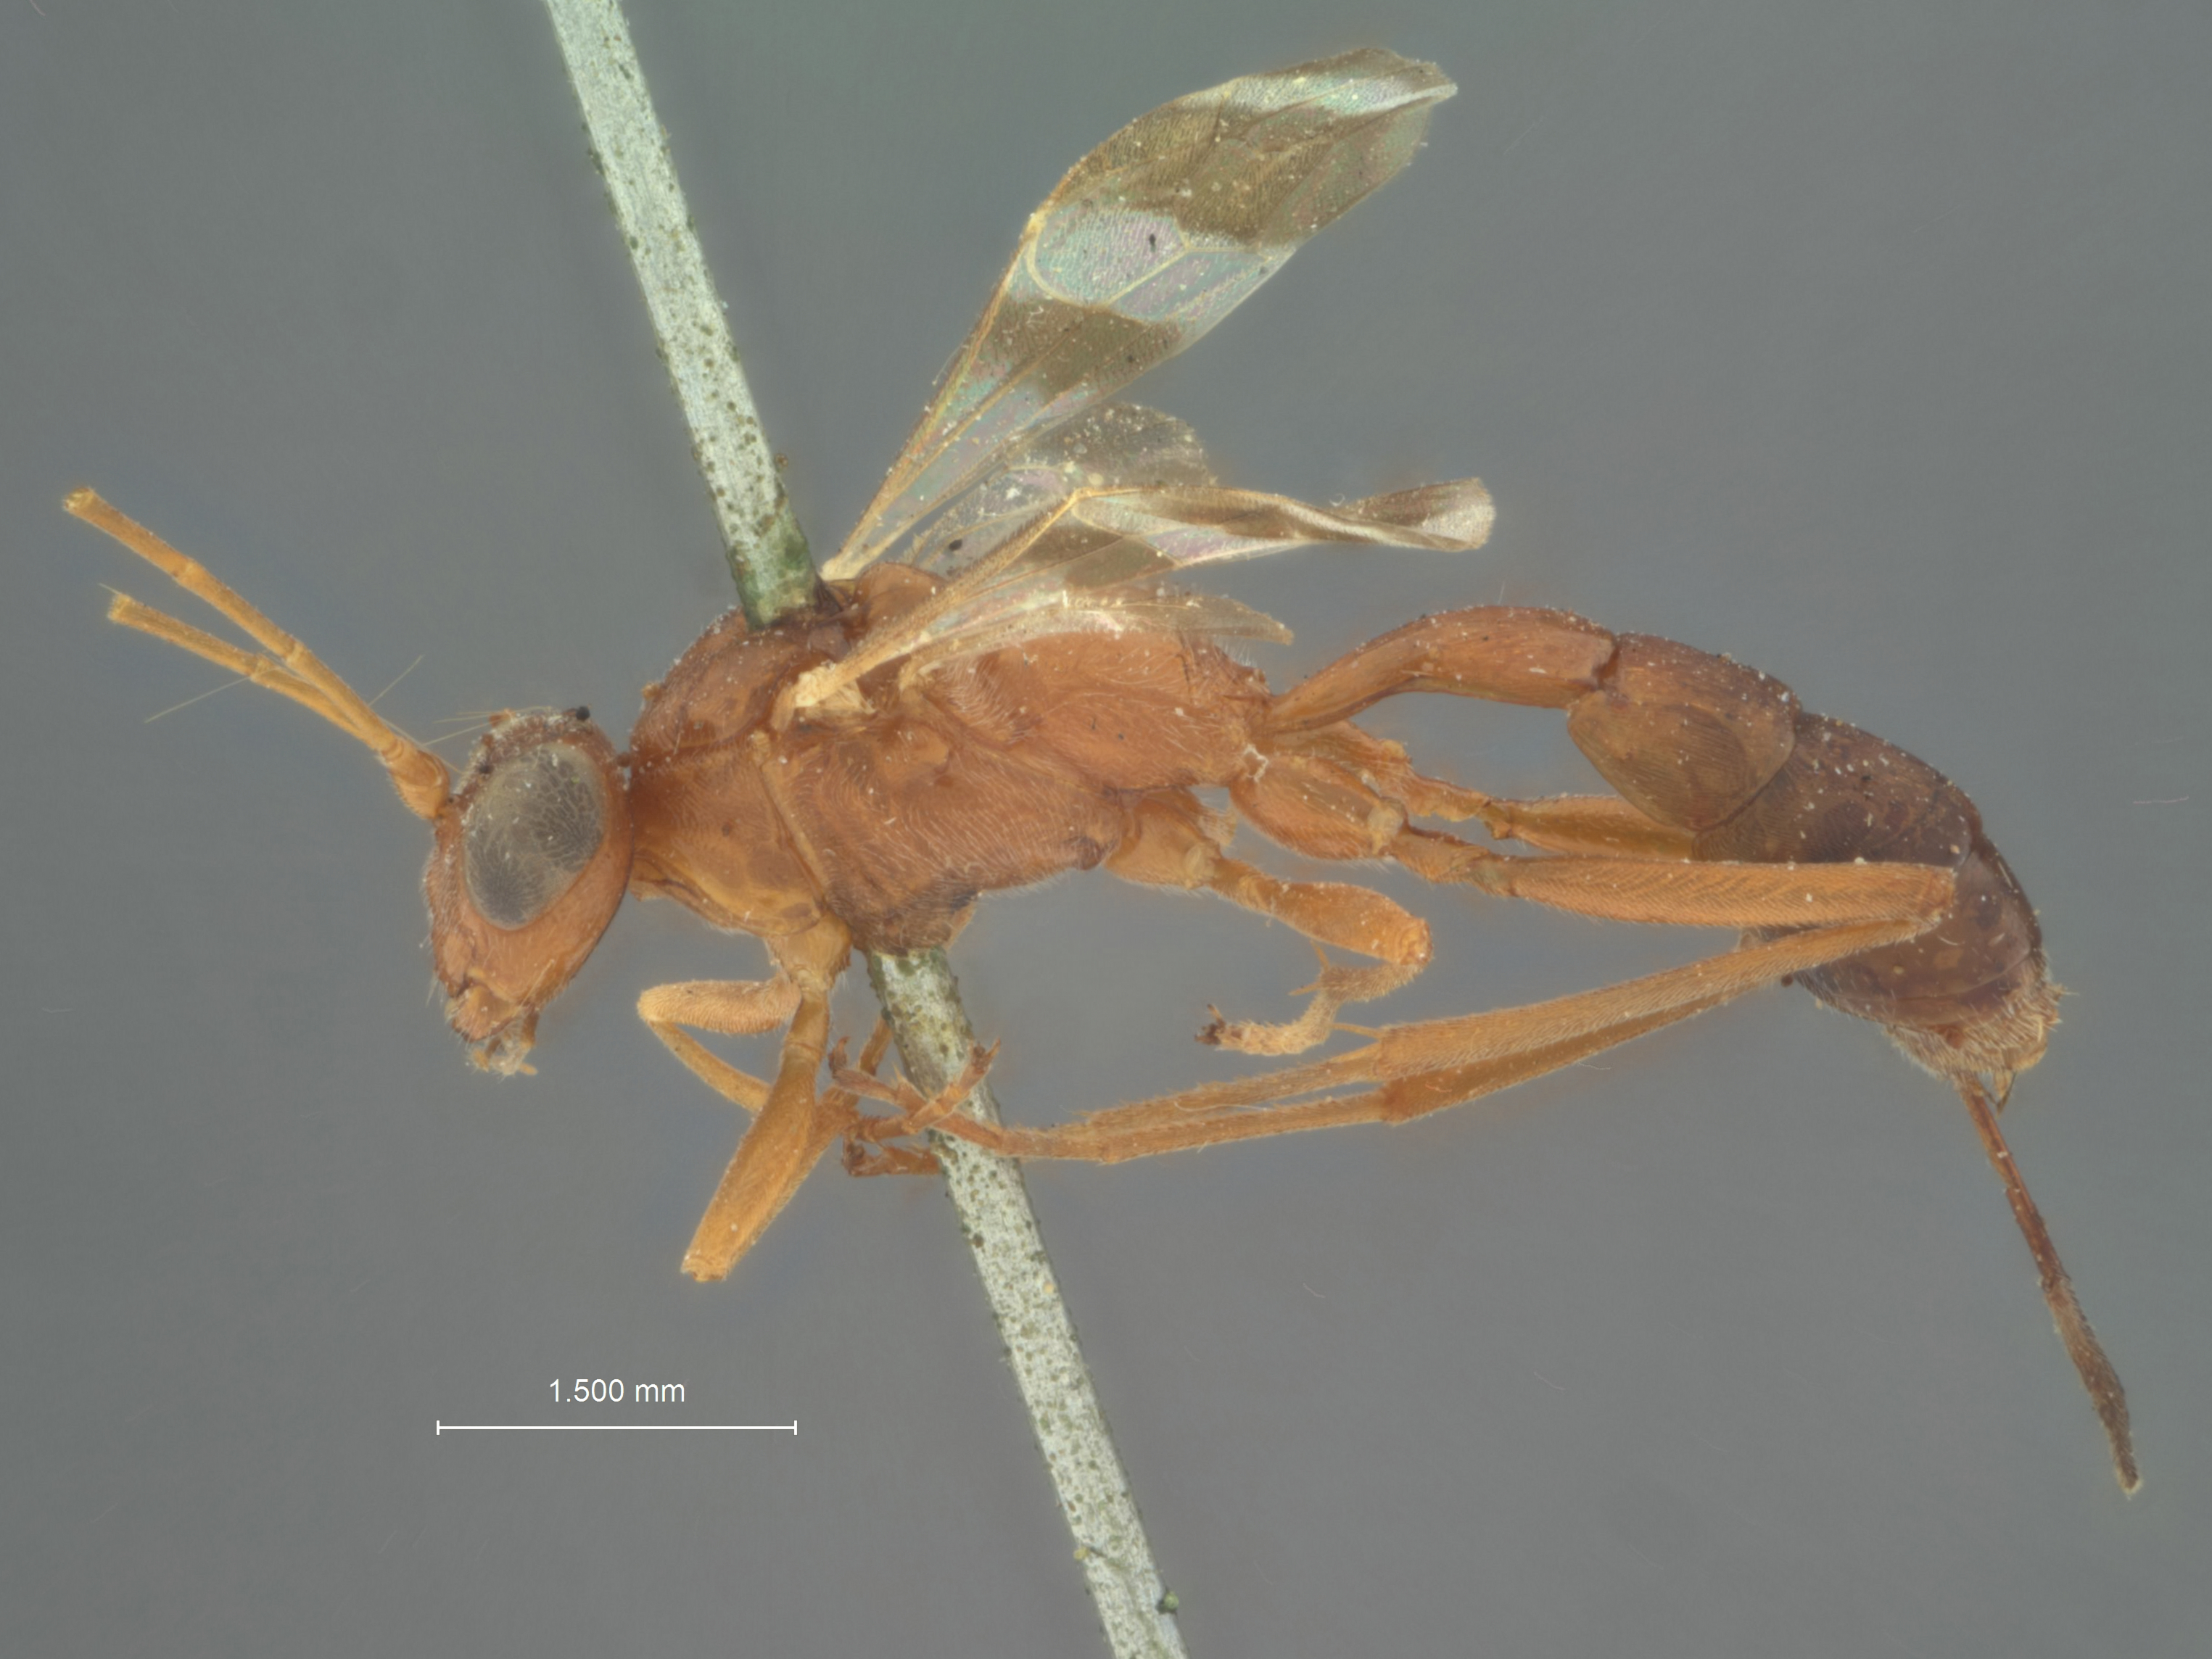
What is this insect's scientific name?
Hemiteles conspicuus
